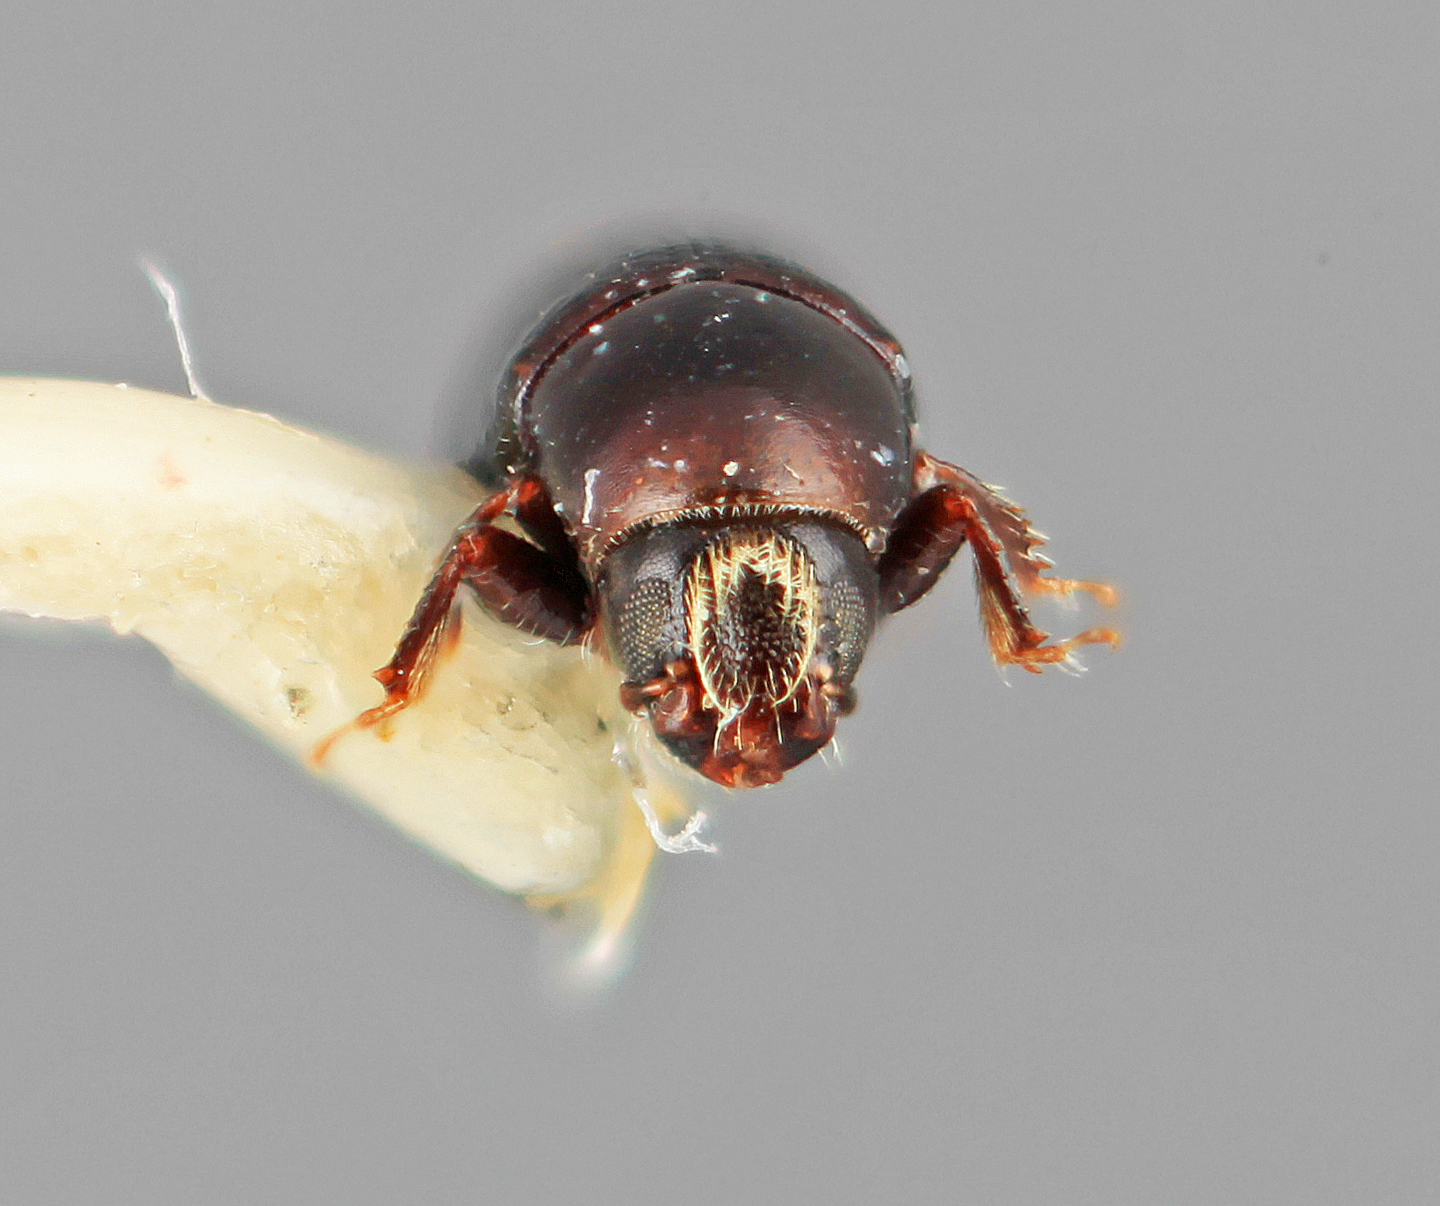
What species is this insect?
Scolytodes volcanus
